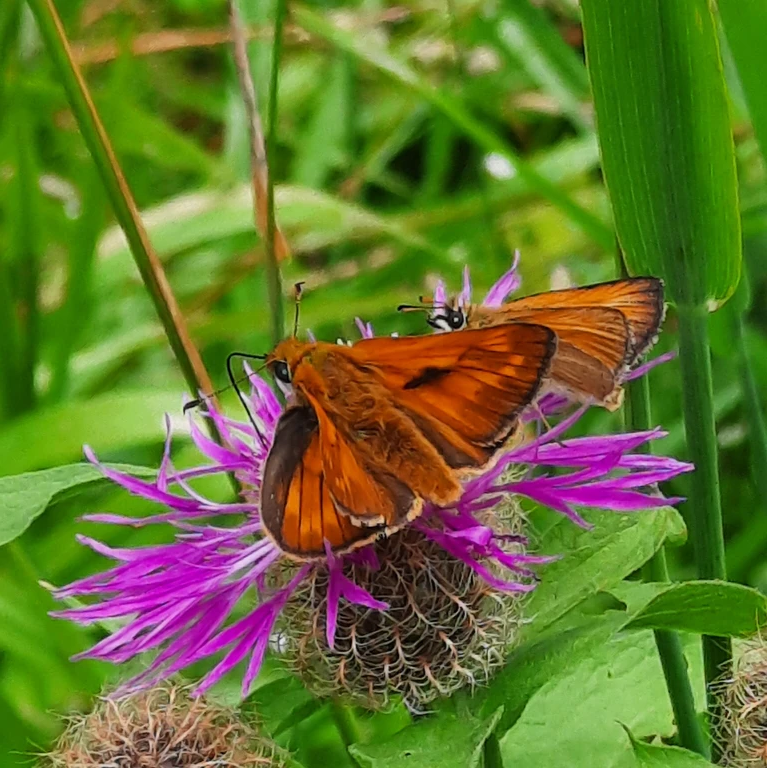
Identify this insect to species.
Ochlodes sylvanus (also Ochlodes venata)
